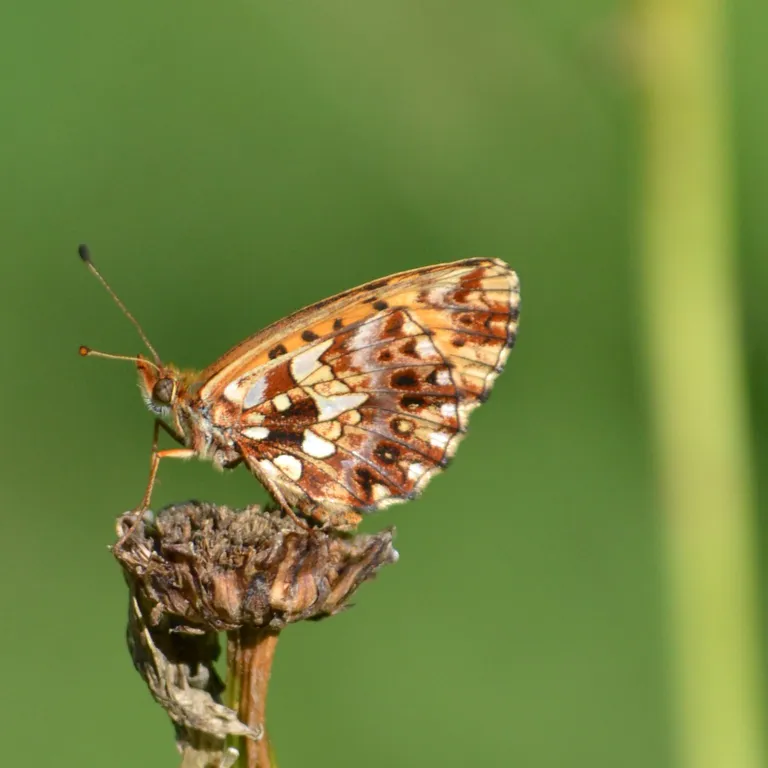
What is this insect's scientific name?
Boloria dia
